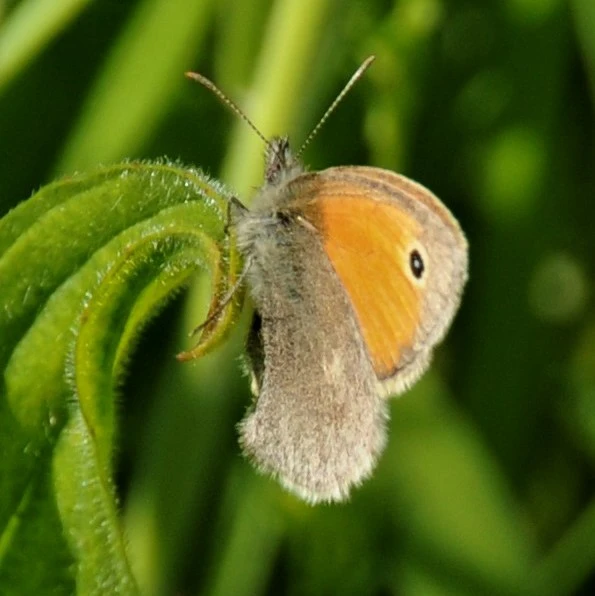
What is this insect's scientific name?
Coenonympha pamphilus
